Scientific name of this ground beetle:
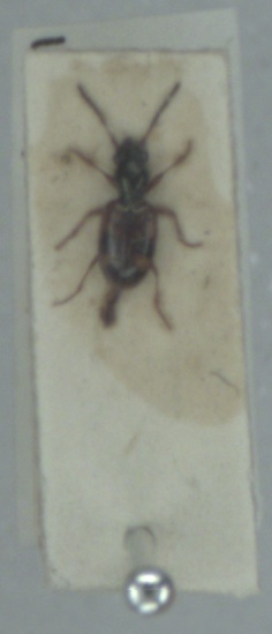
Bembidion articulatum
